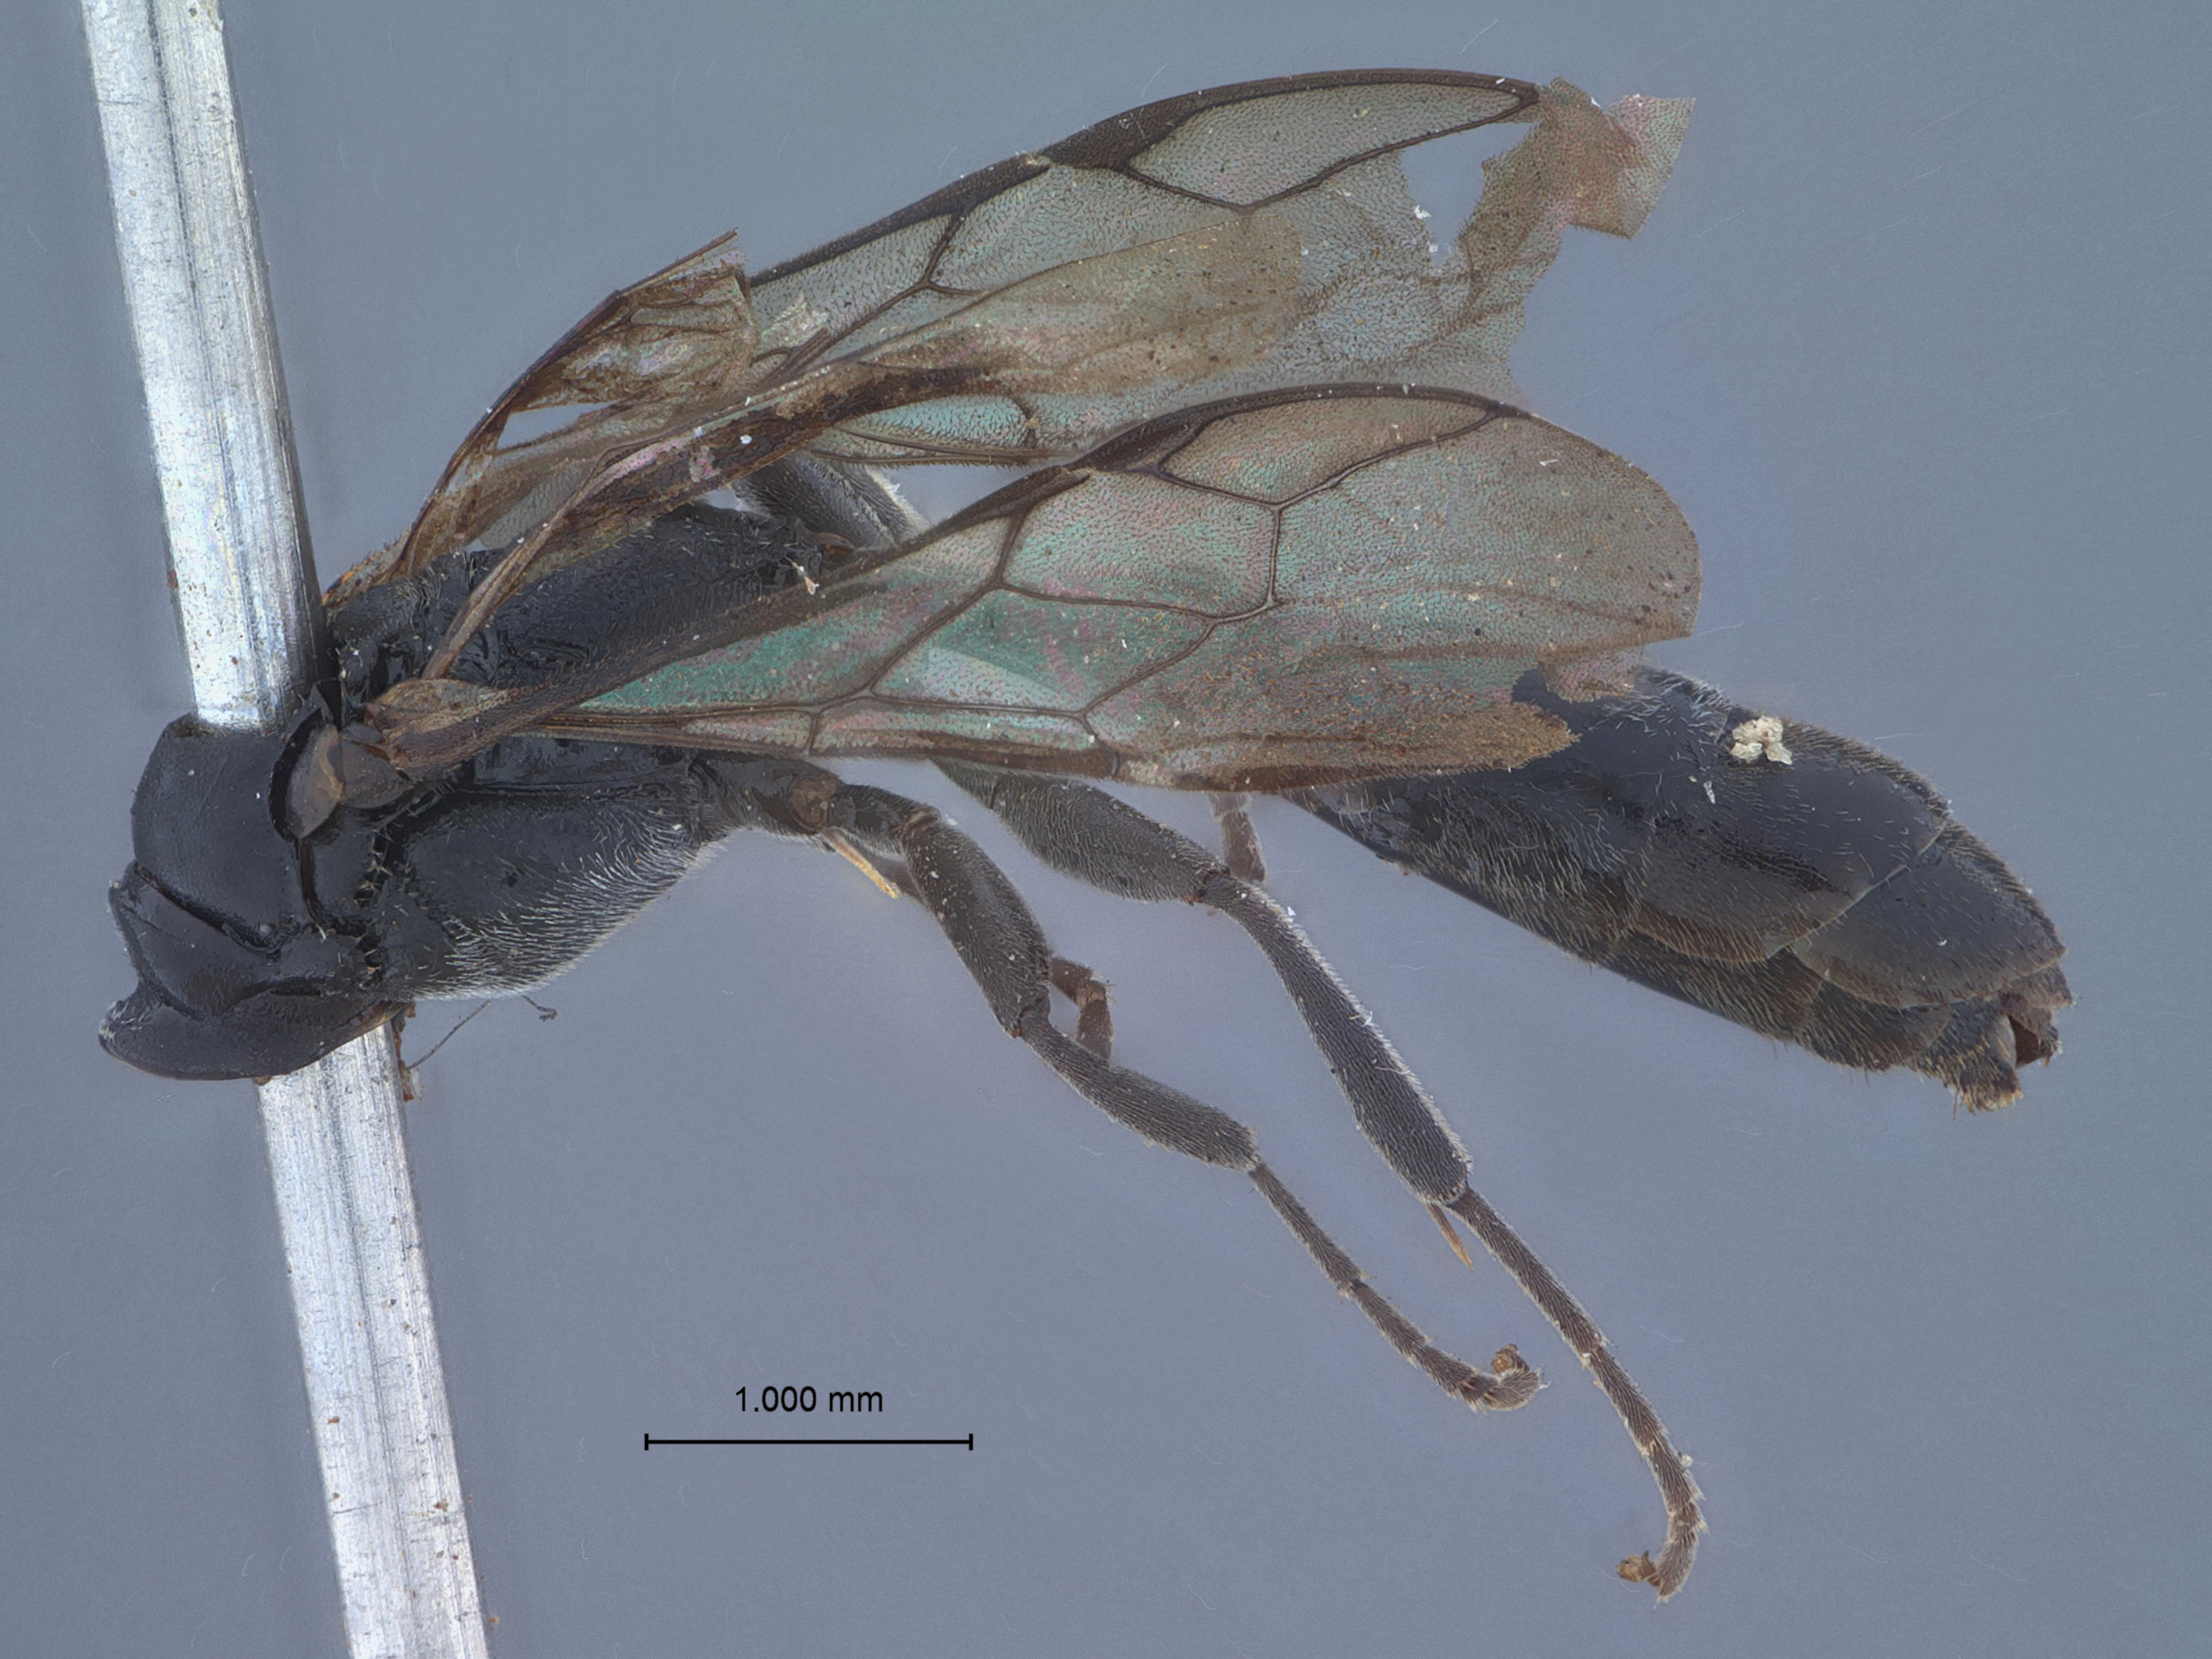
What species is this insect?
Trypoxylon frigidum
